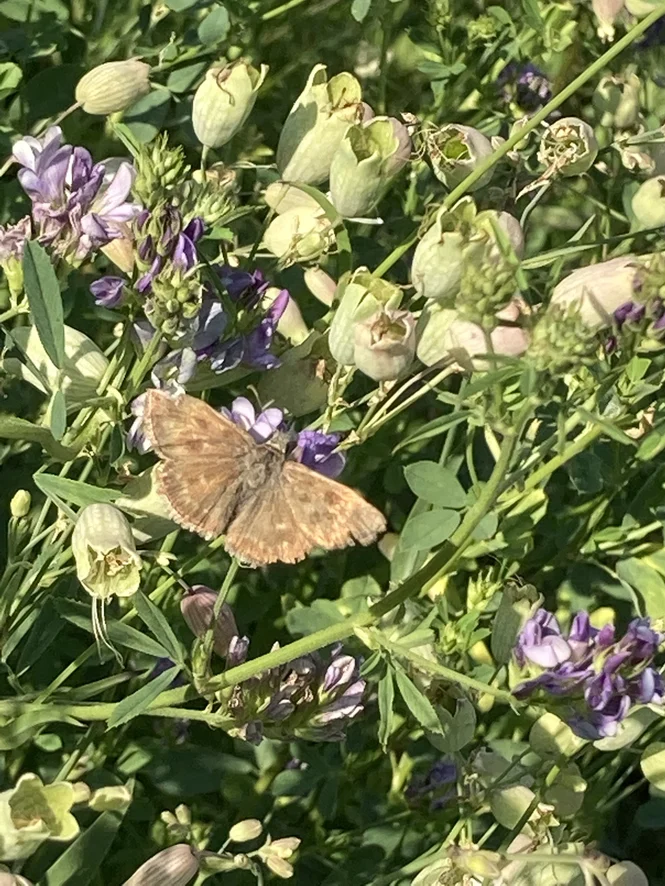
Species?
Erynnis tages
